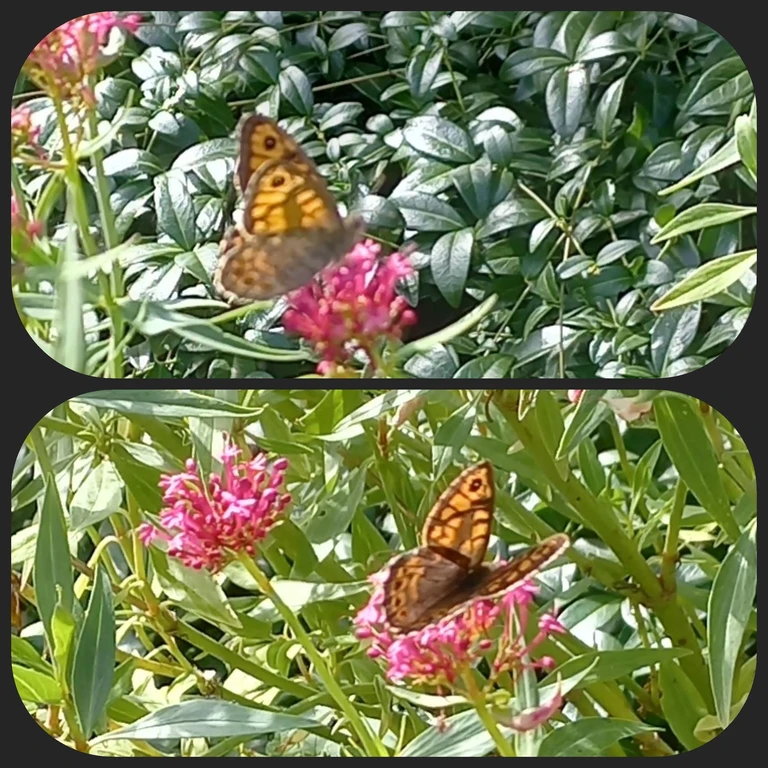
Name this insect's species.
Lasiommata megera (also Pararge megera)
